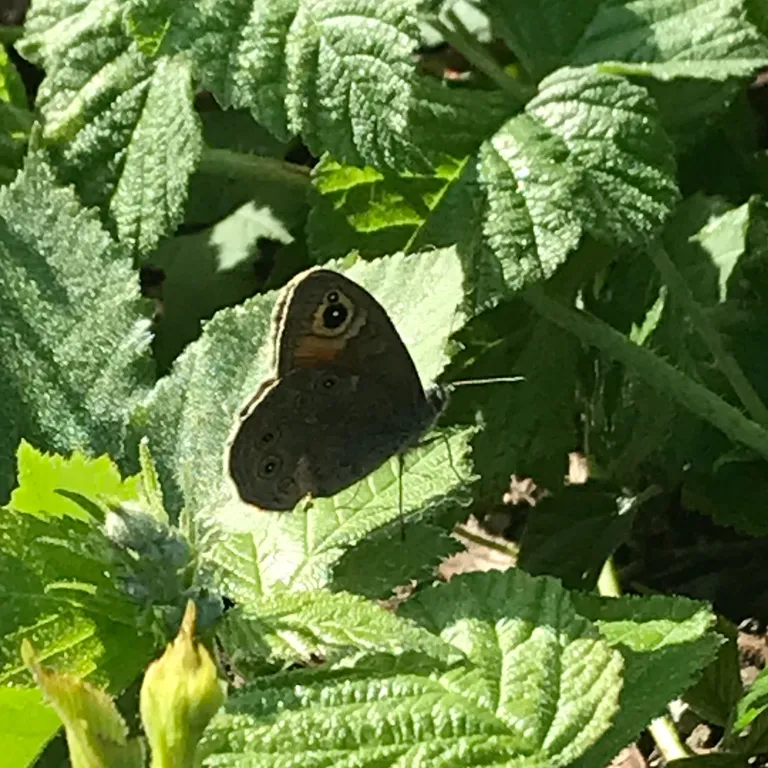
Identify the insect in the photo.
Lasiommata maera (also Pararge maera)
